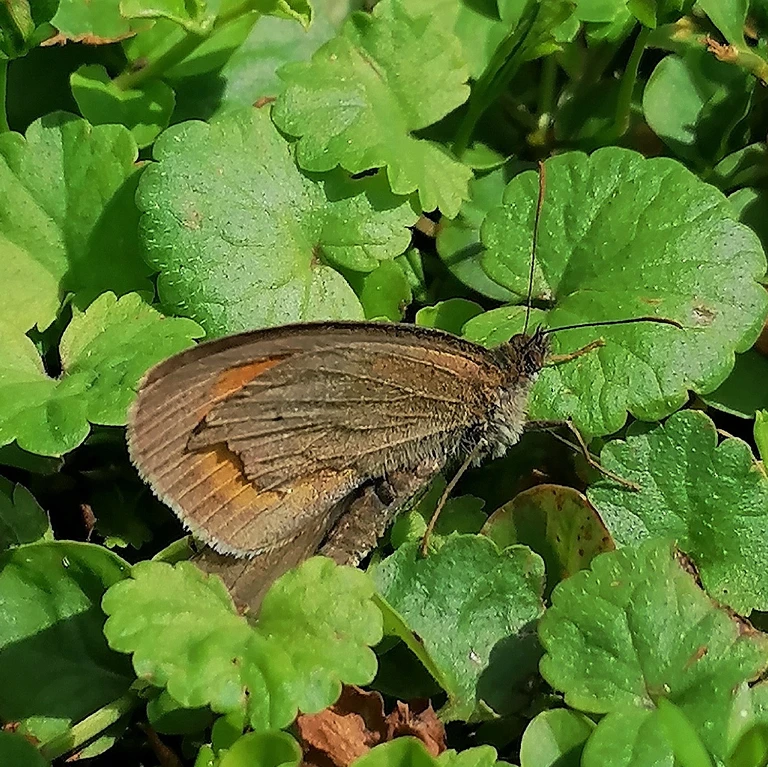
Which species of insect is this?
Maniola jurtina
